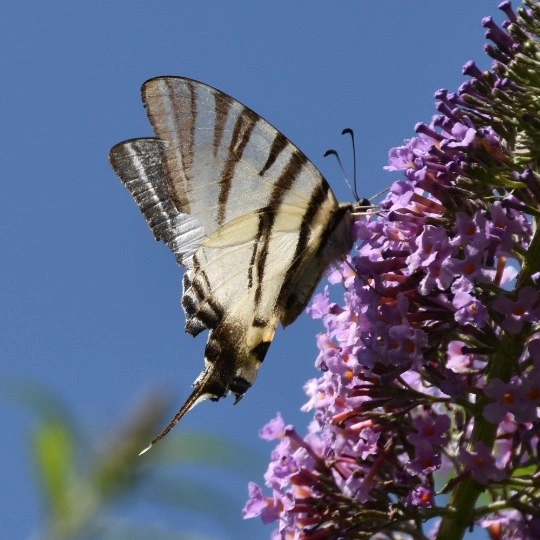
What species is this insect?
Iphiclides podalirius
